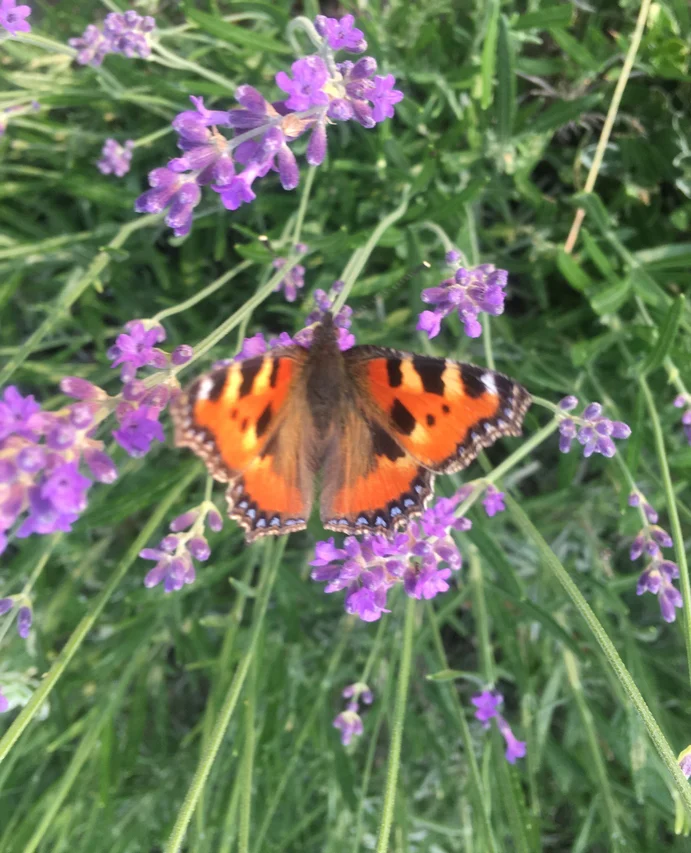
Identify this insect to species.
Aglais urticae
